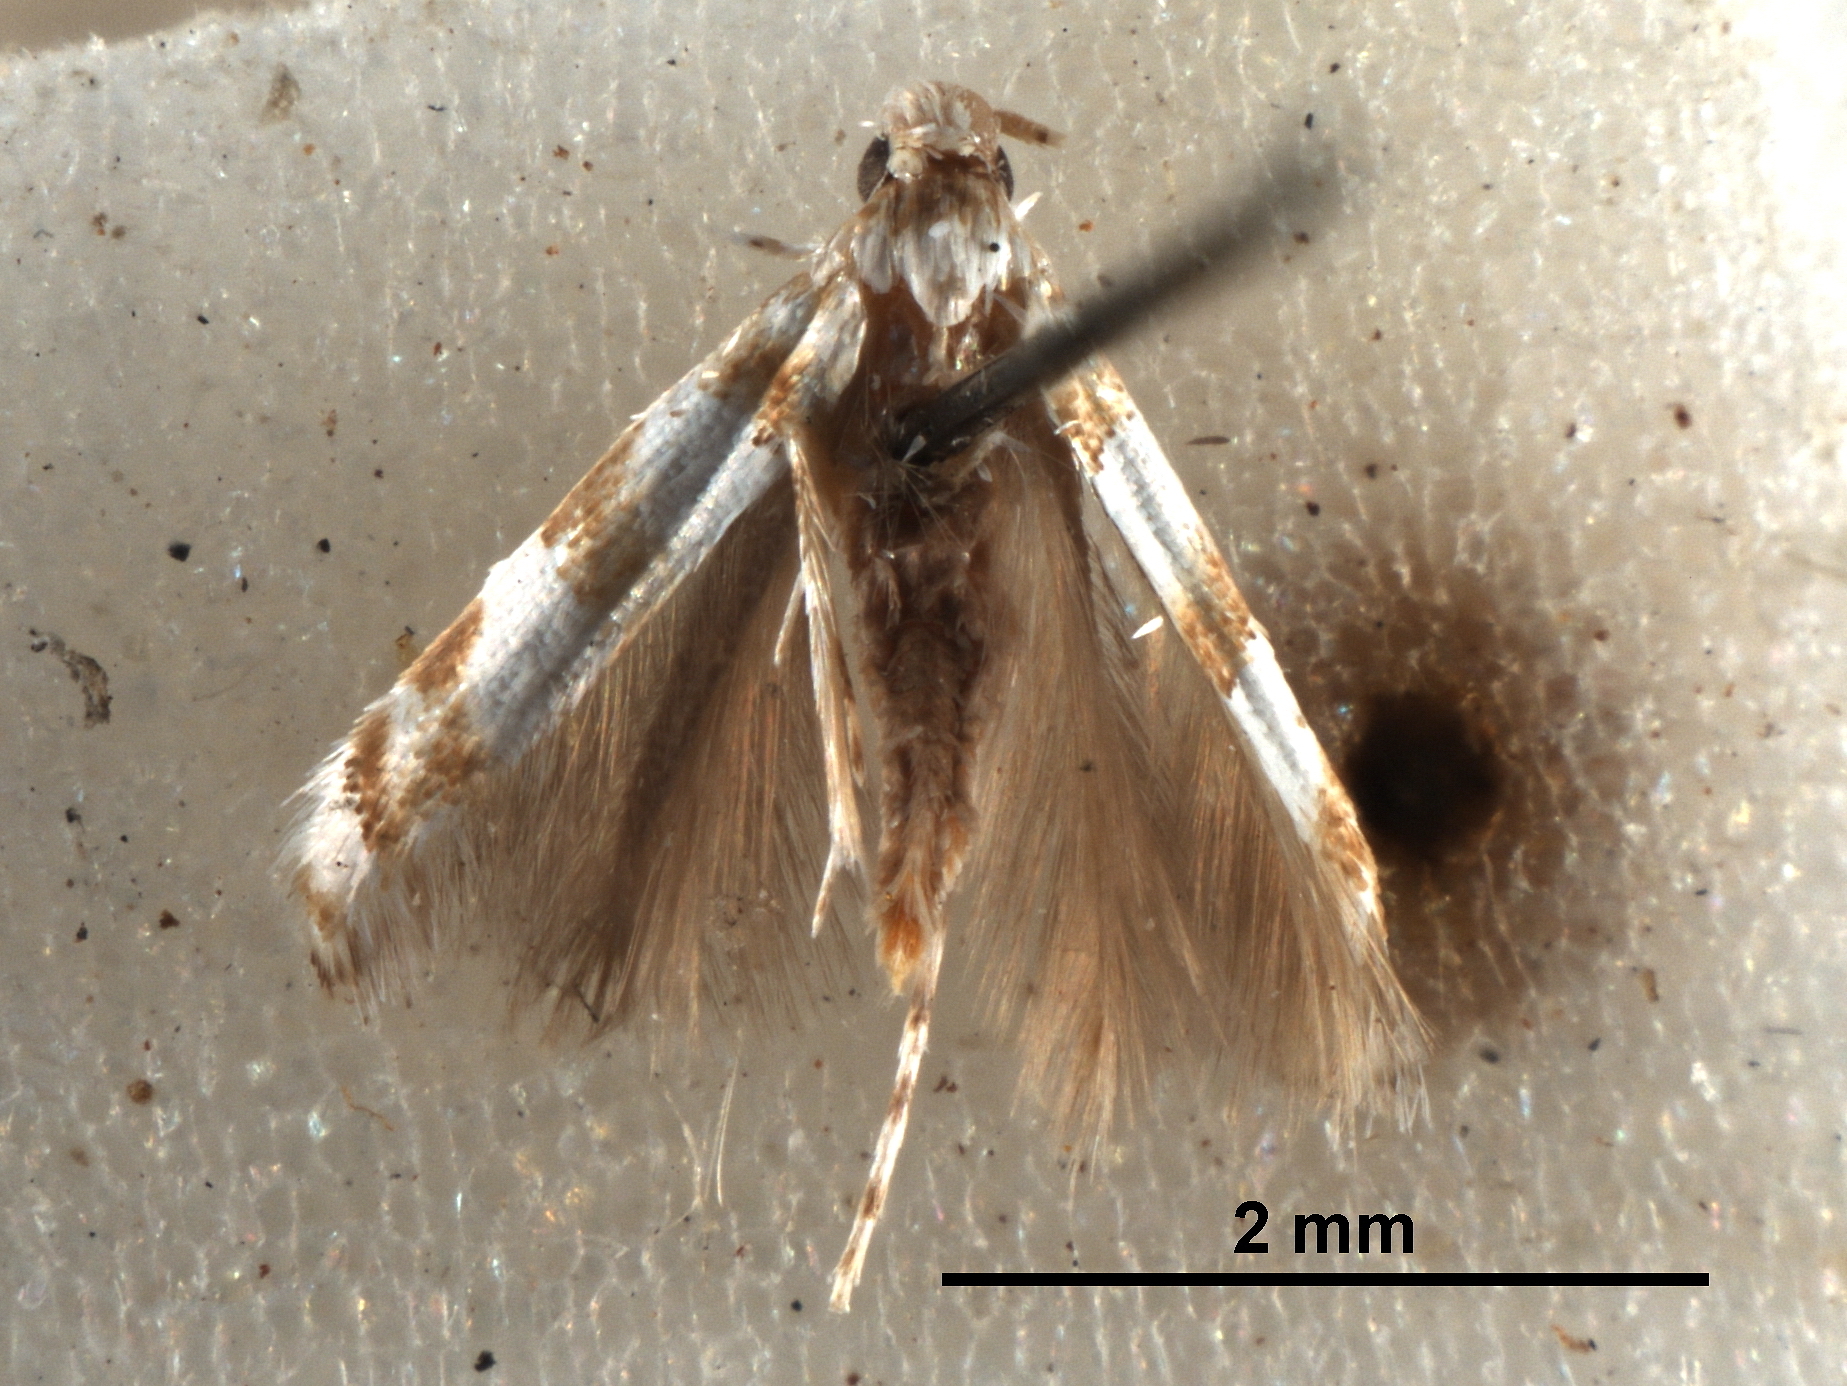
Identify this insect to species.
Dialectica rendalli
